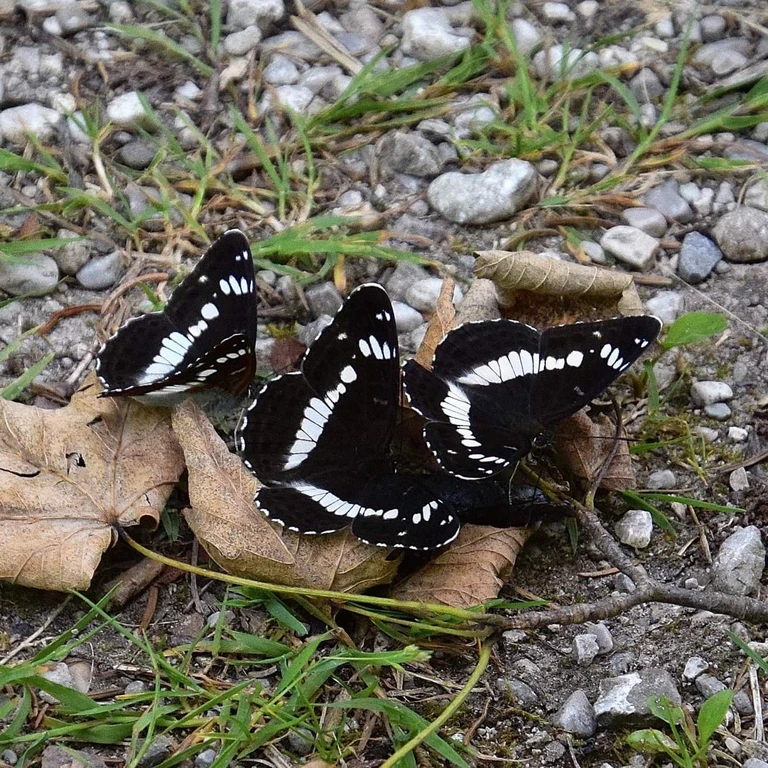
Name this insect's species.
Limenitis camilla (also Ladoga camilla)
